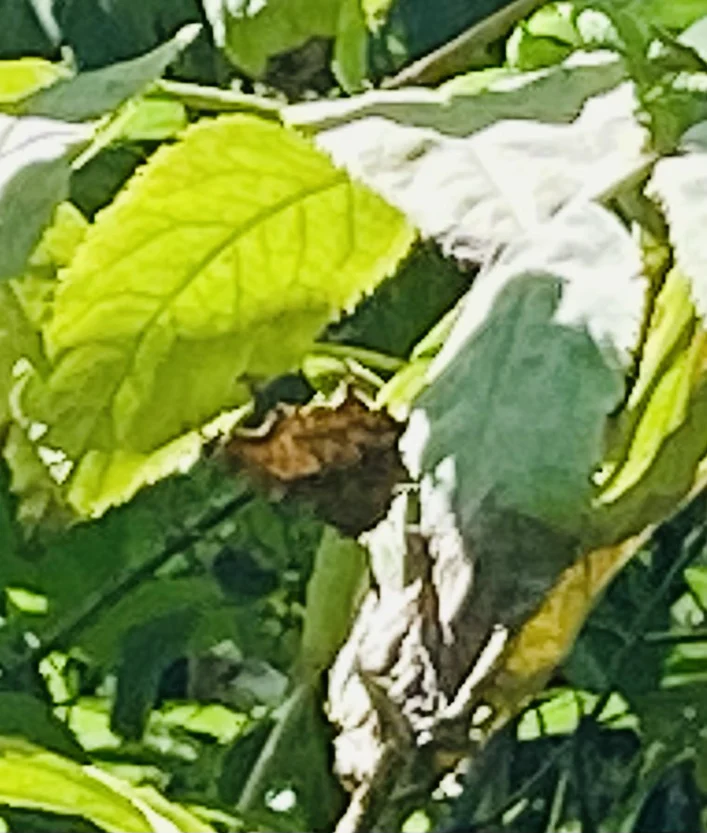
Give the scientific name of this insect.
Polygonia c-album
